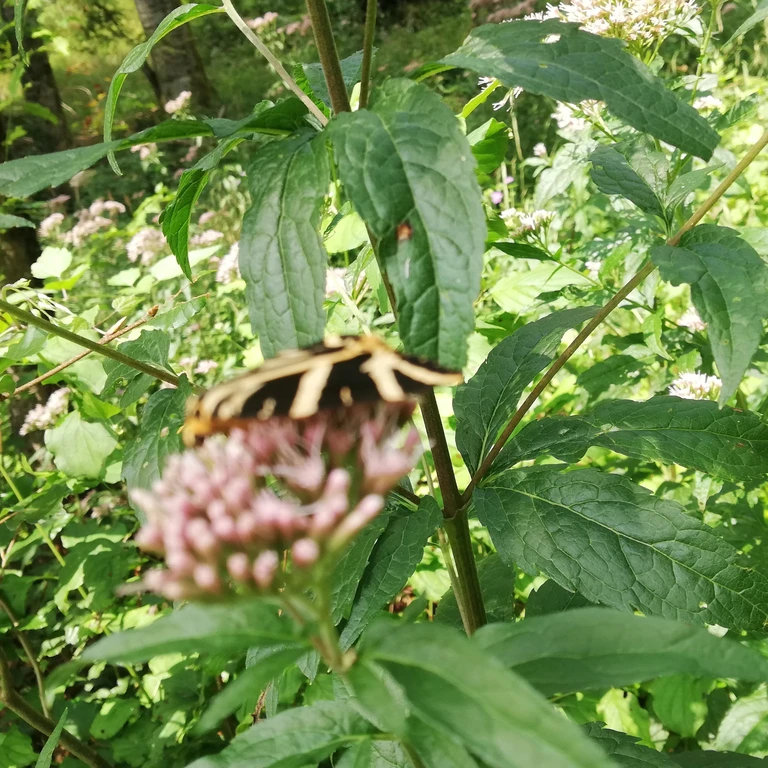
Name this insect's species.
Euplagia quadripunctaria
